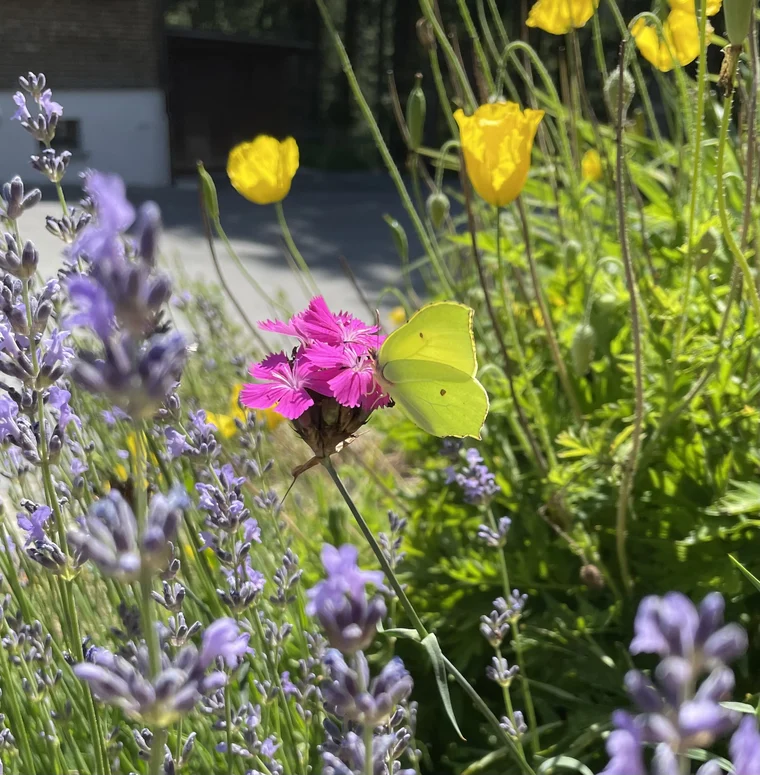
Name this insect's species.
Gonepteryx rhamni
